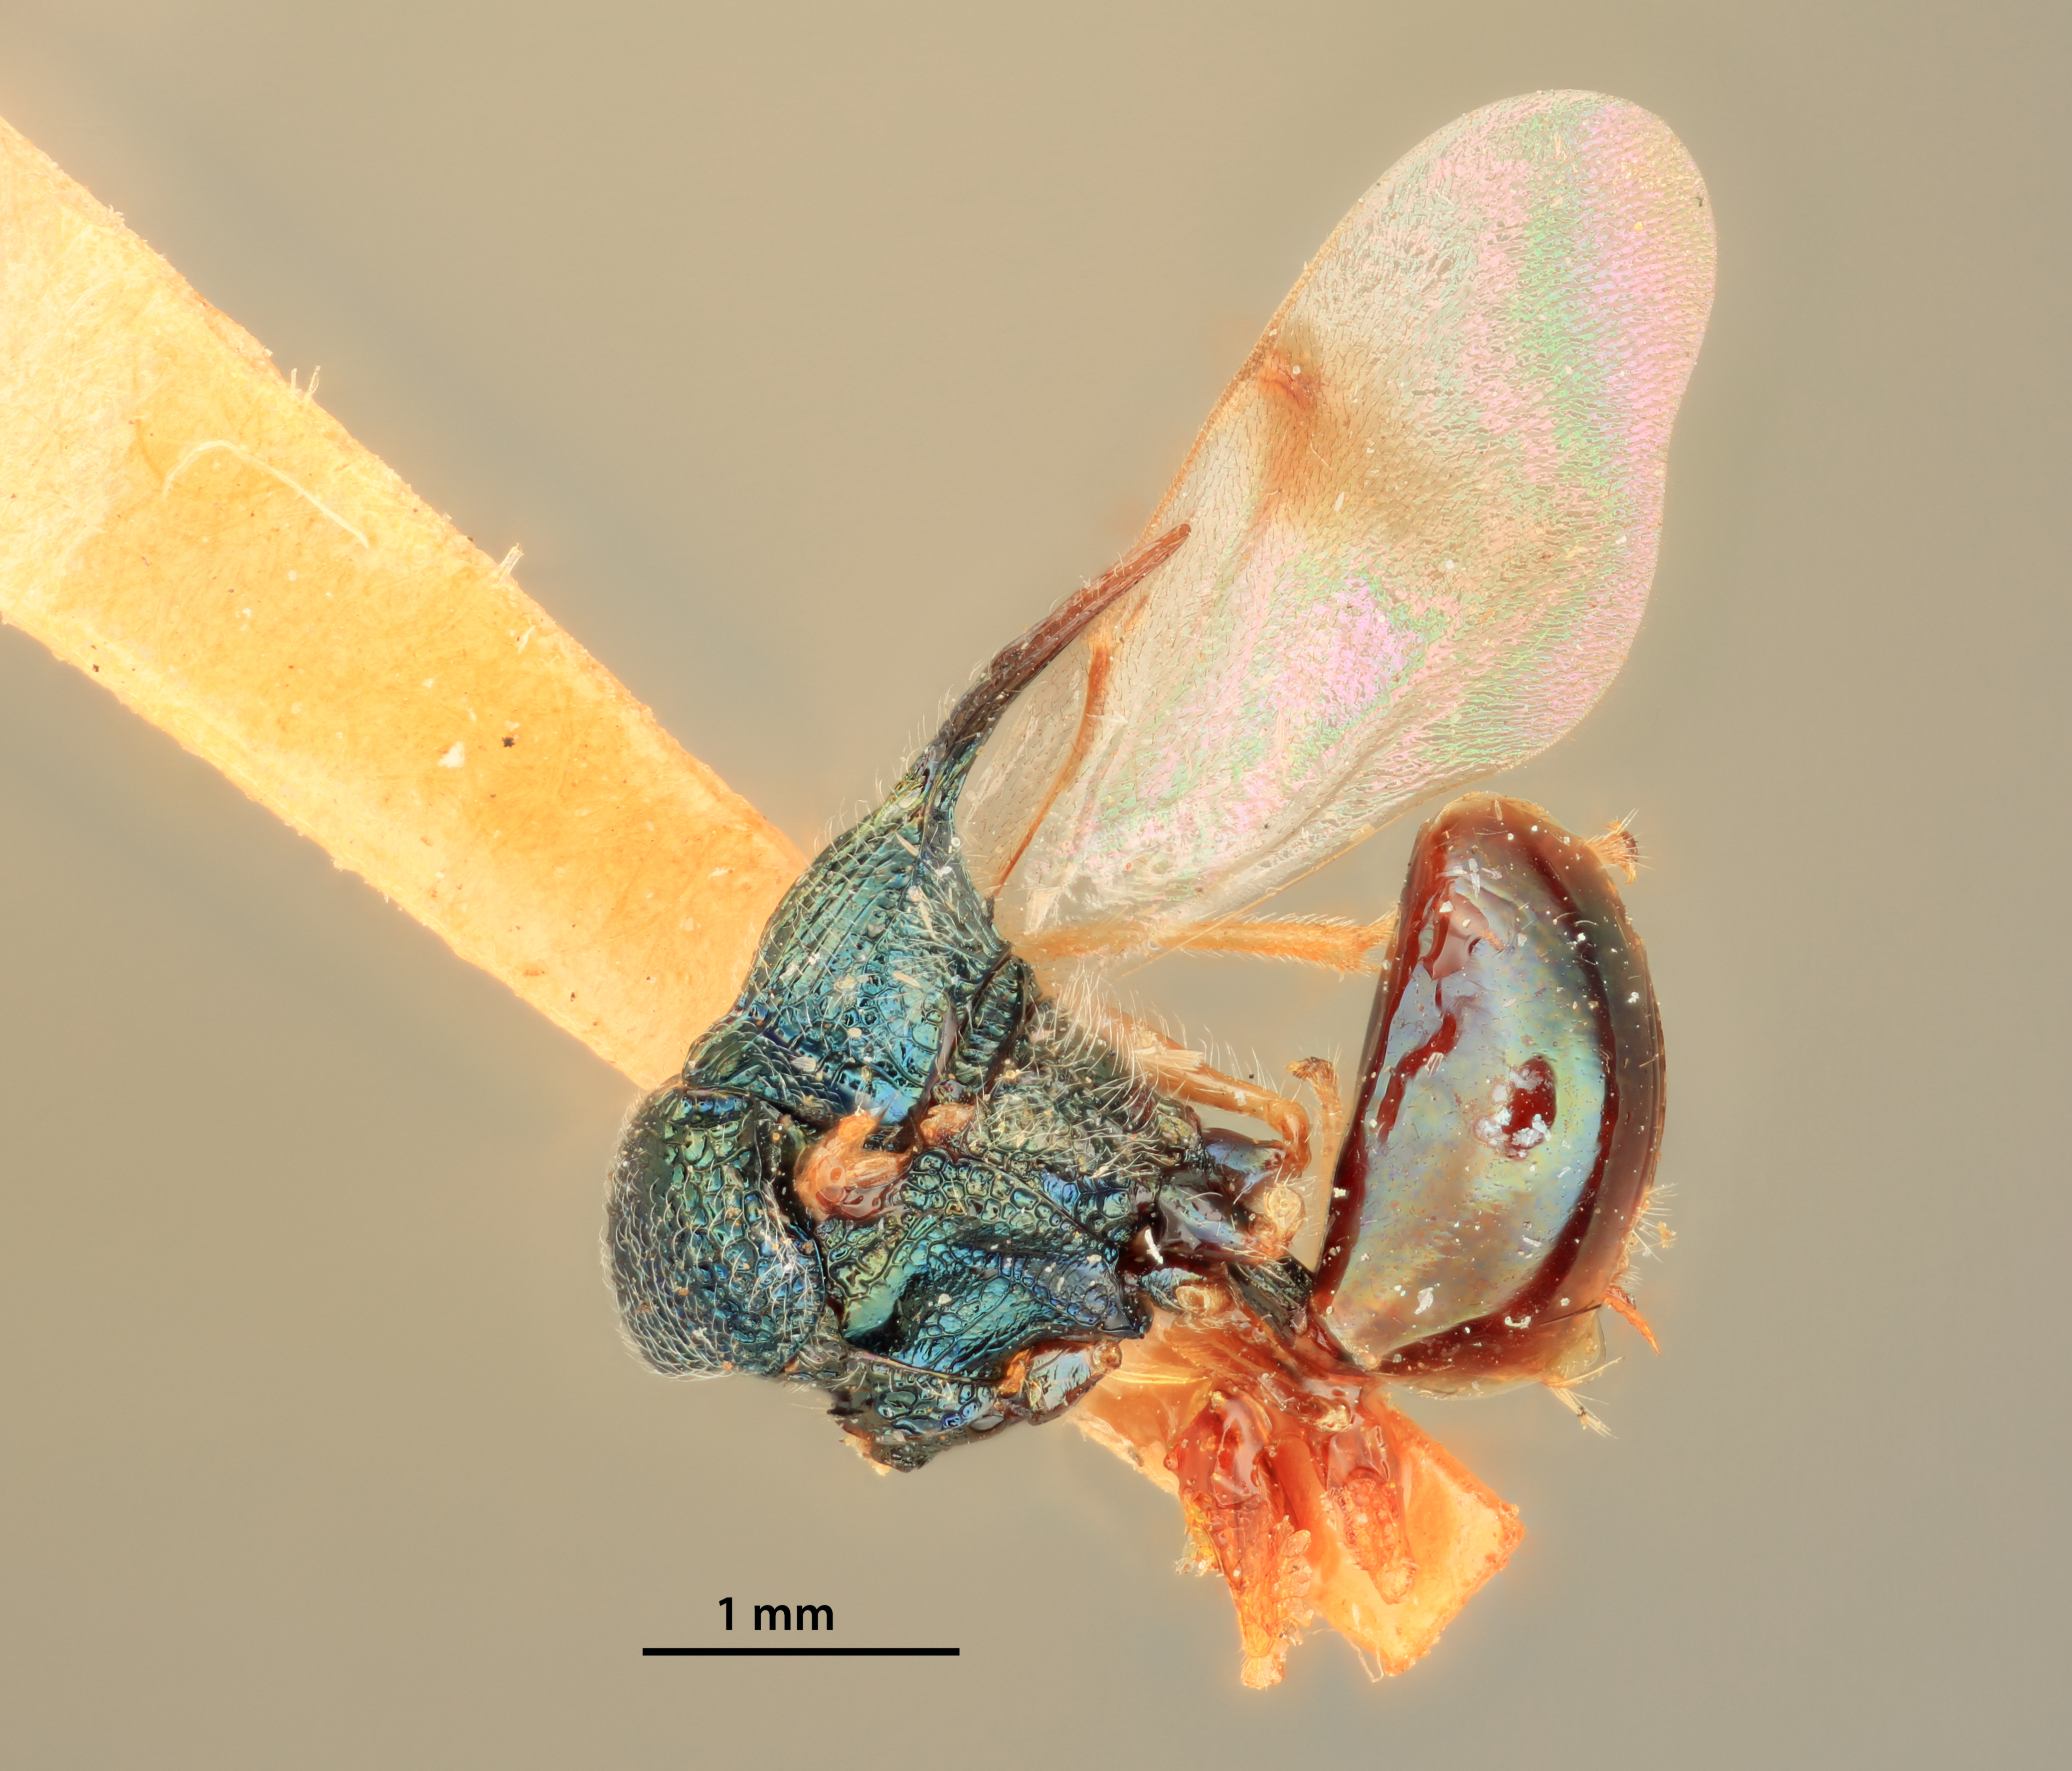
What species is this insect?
Kapala fasciatipennis
